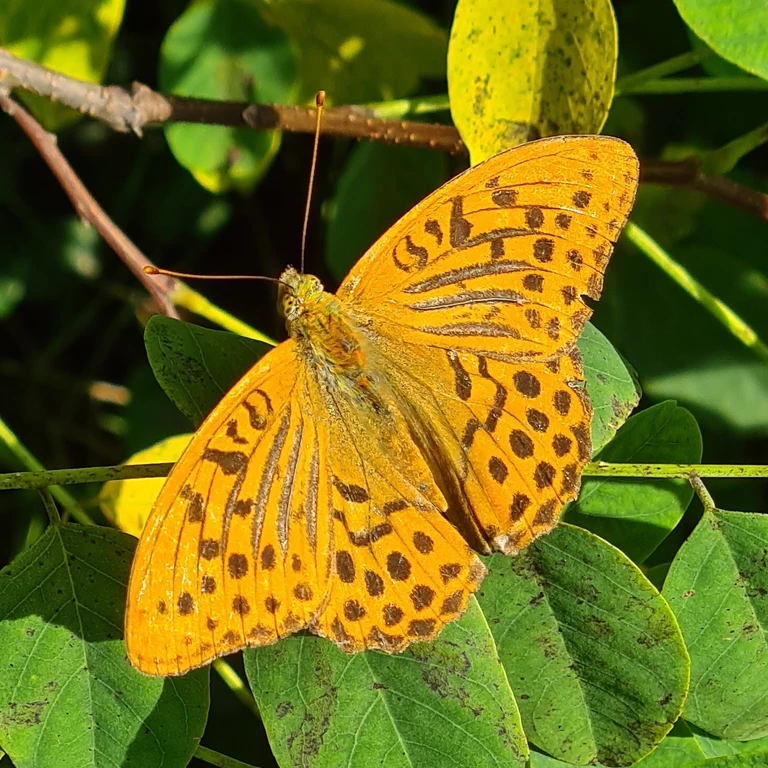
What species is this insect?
Argynnis paphia
